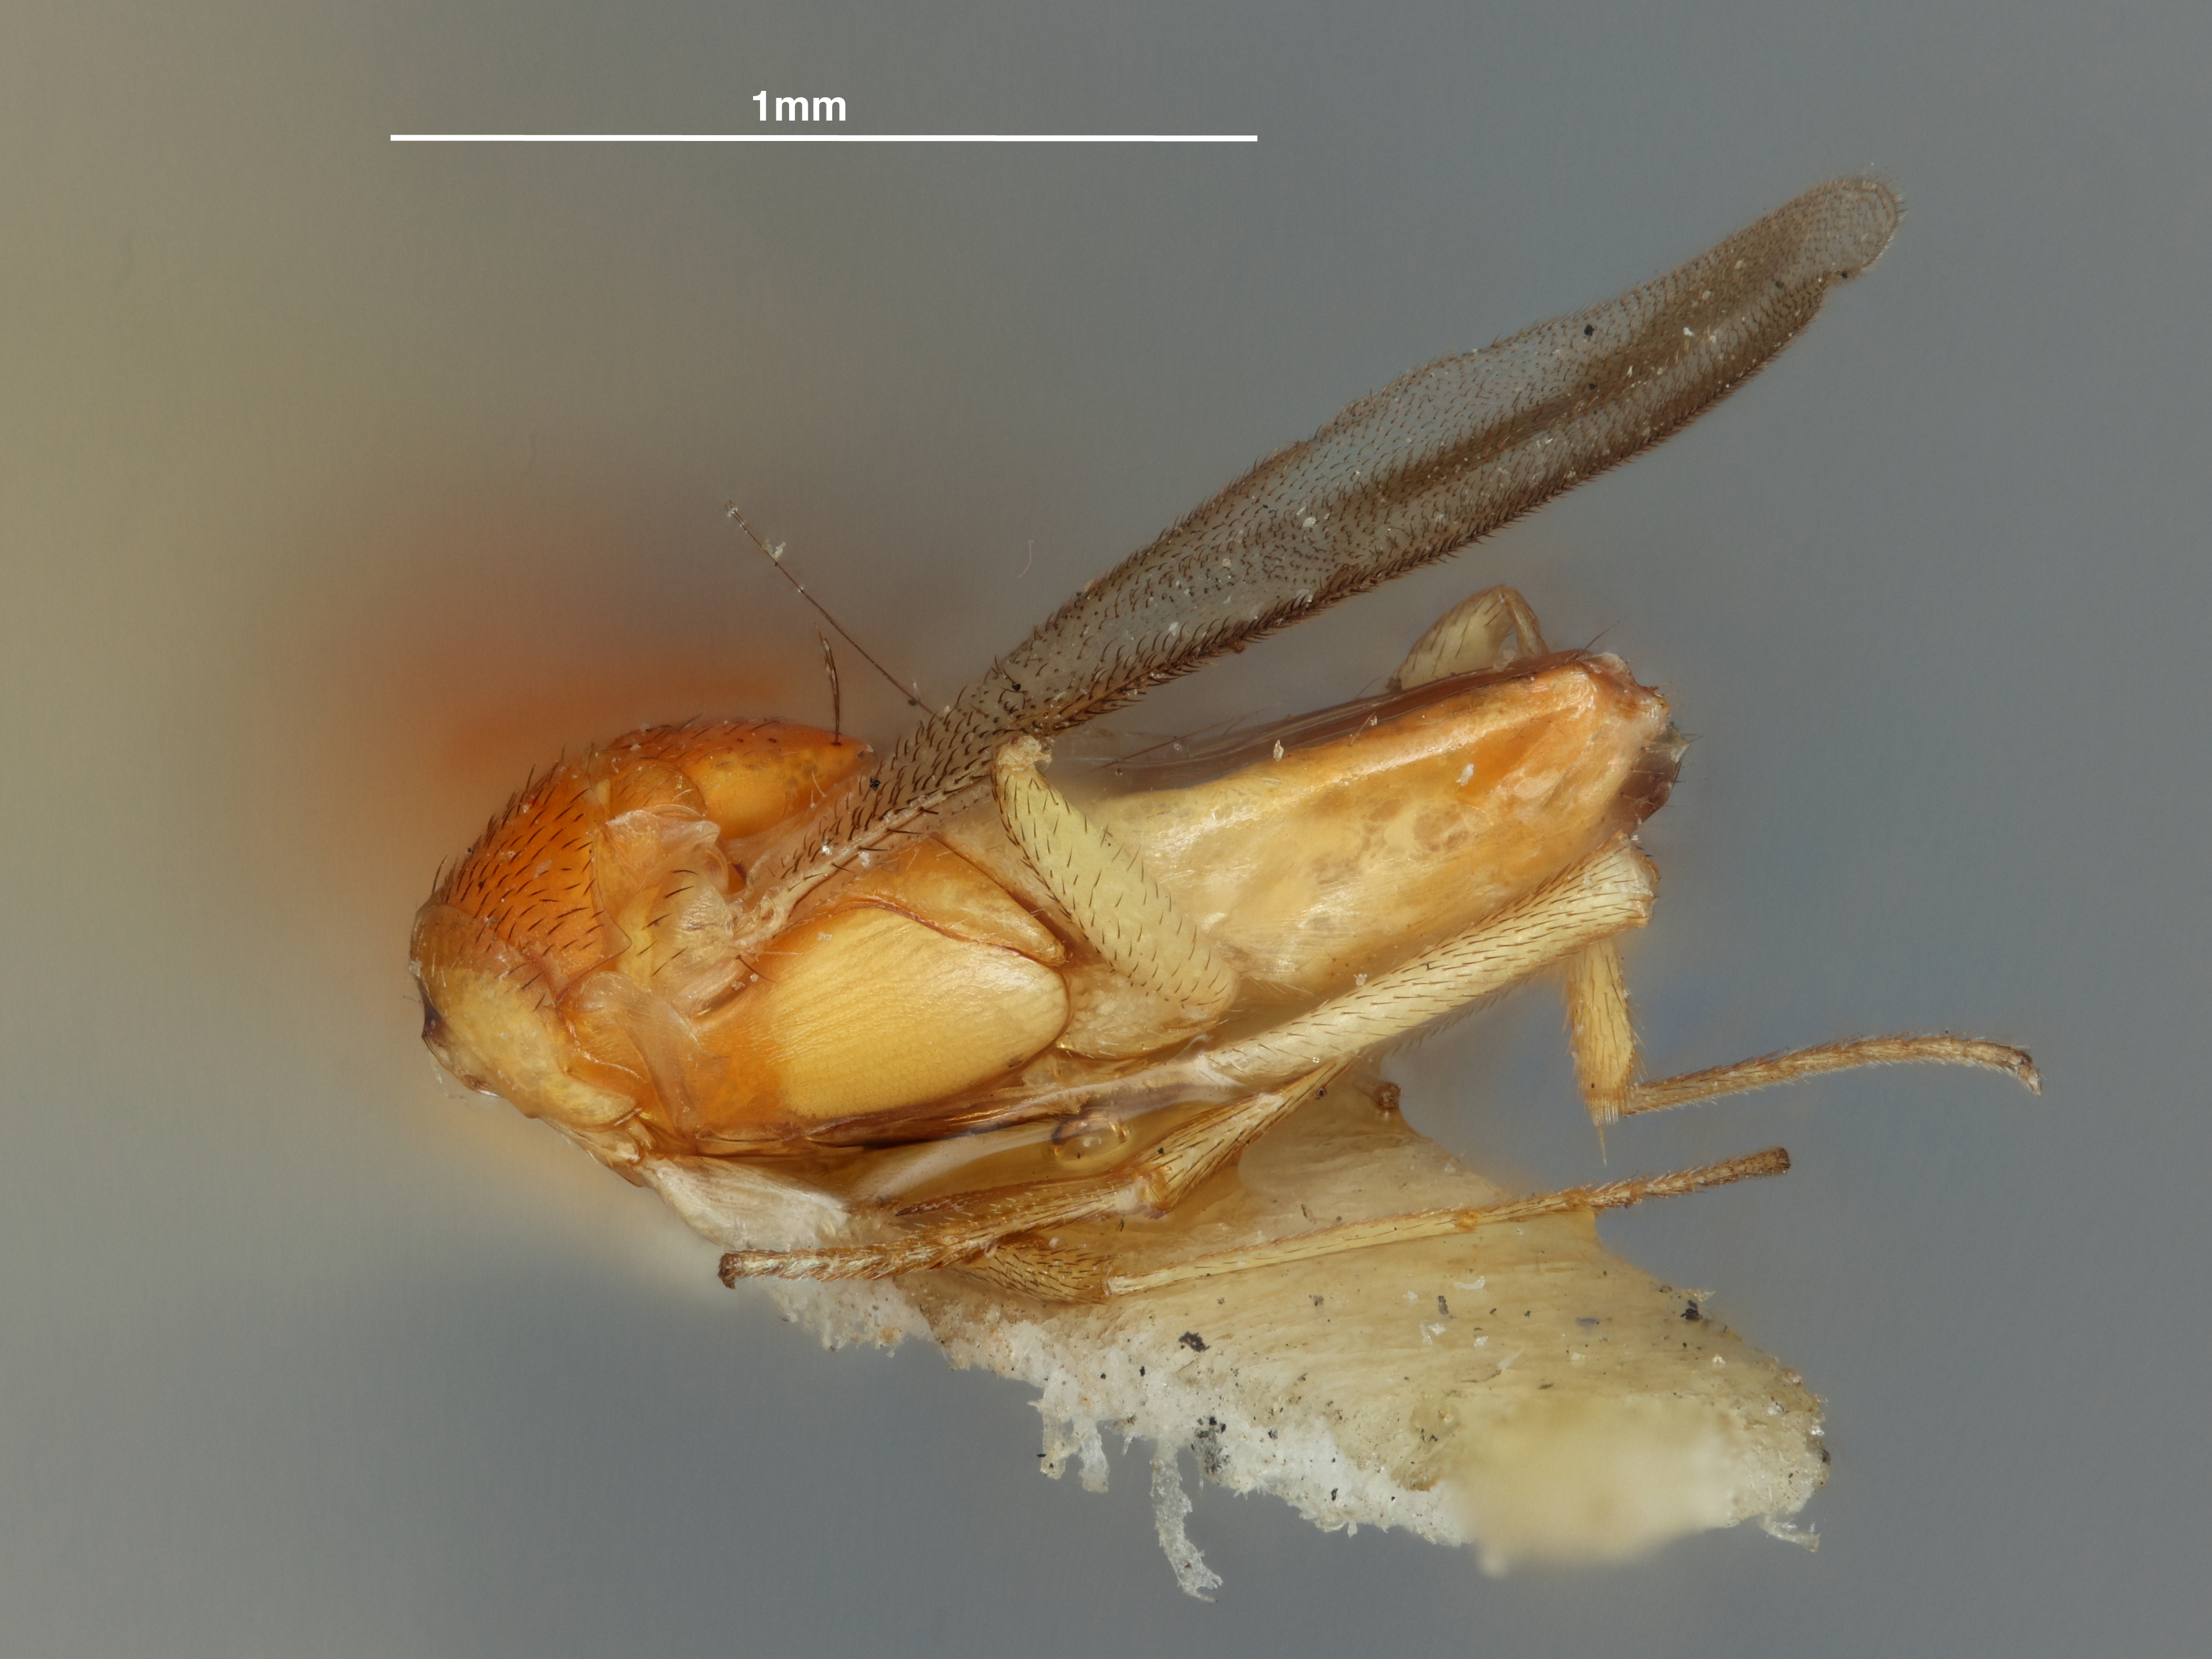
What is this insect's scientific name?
Leptomastix trilongifasciatus
